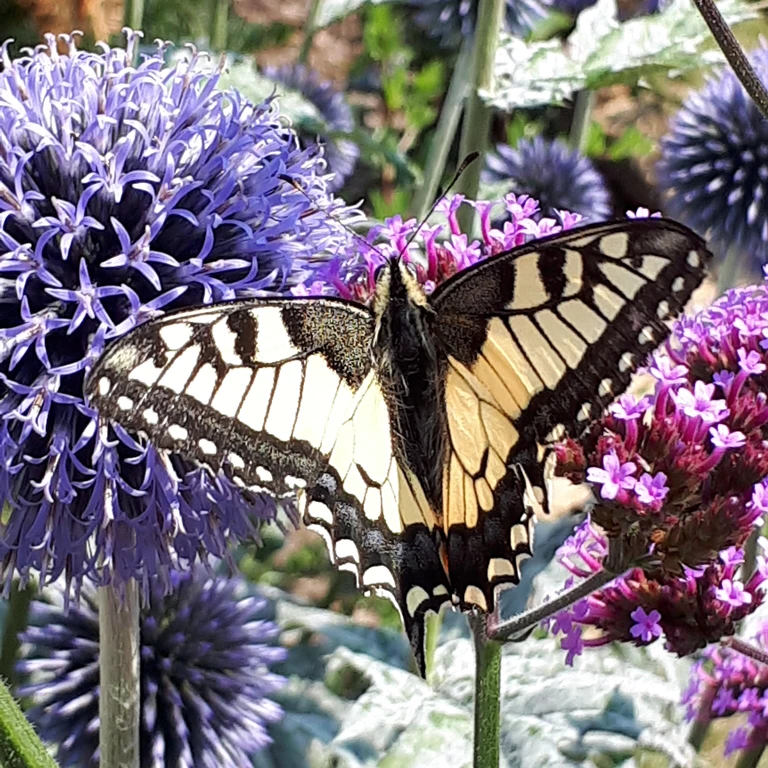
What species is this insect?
Papilio machaon
